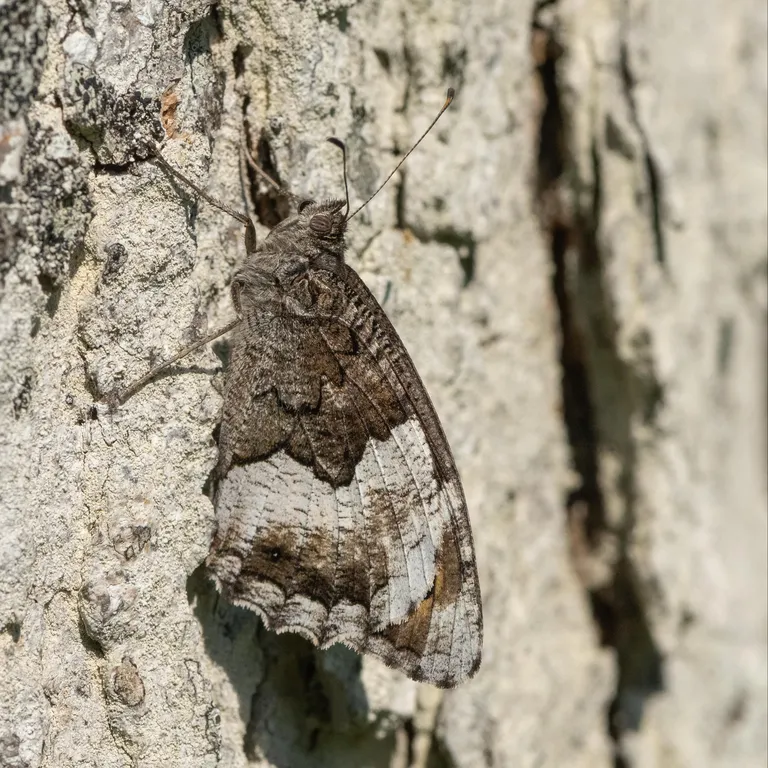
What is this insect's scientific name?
Hipparchia alcyone
